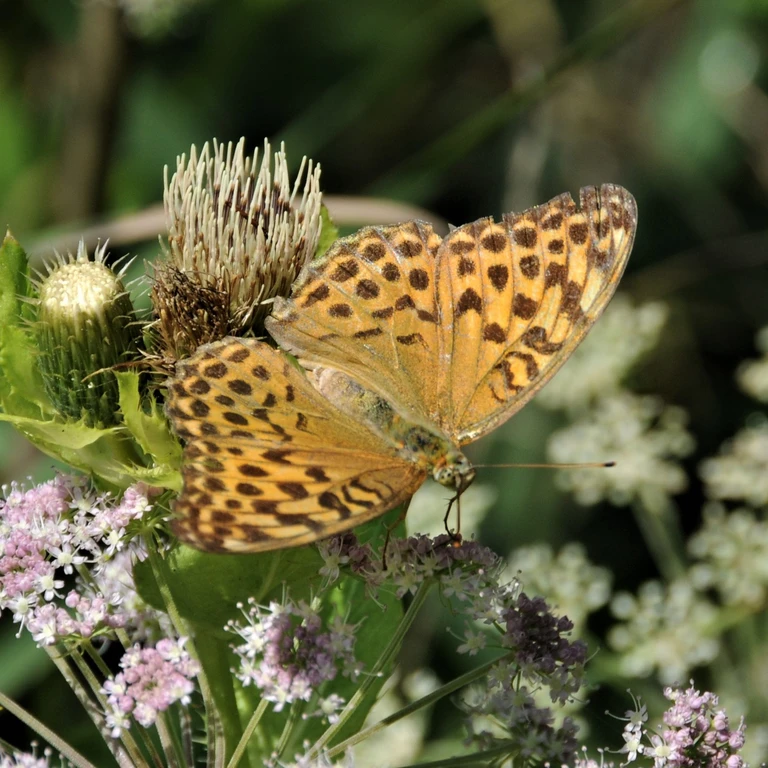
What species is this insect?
Argynnis paphia
